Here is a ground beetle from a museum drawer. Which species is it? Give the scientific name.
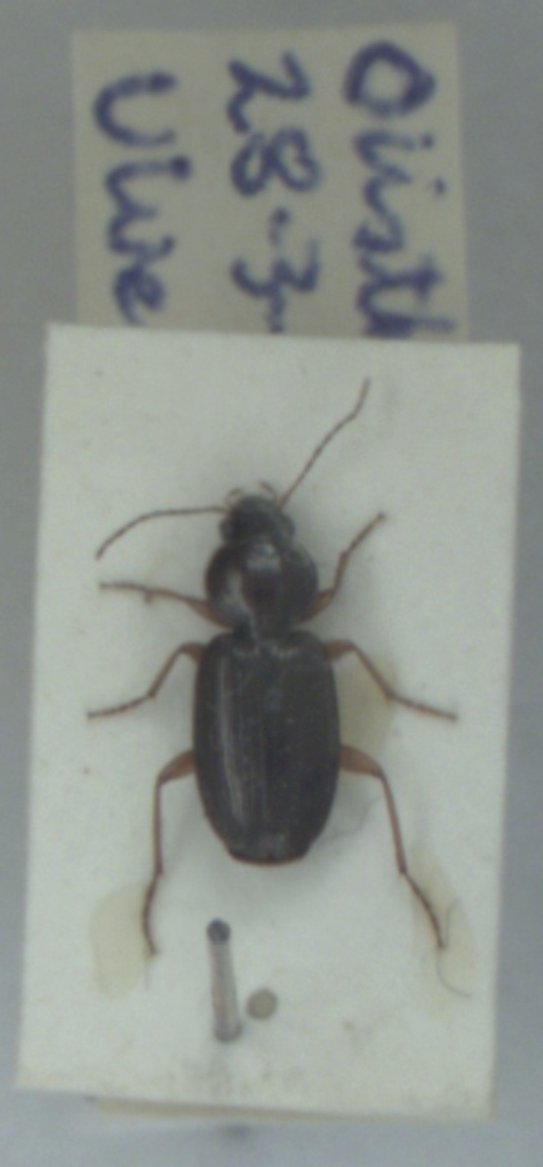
Olisthopus rotundatus
